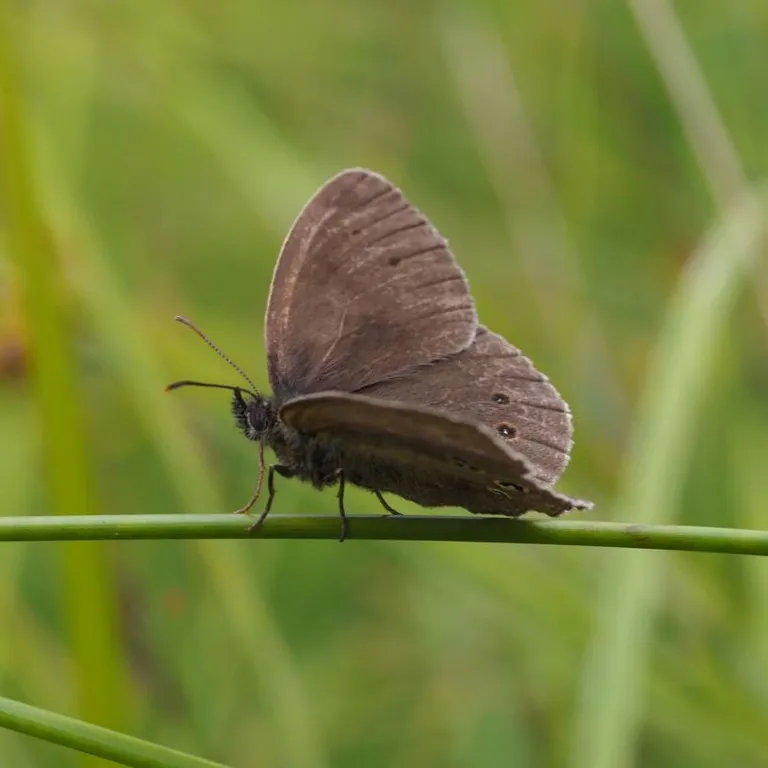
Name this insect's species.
Aphantopus hyperantus
